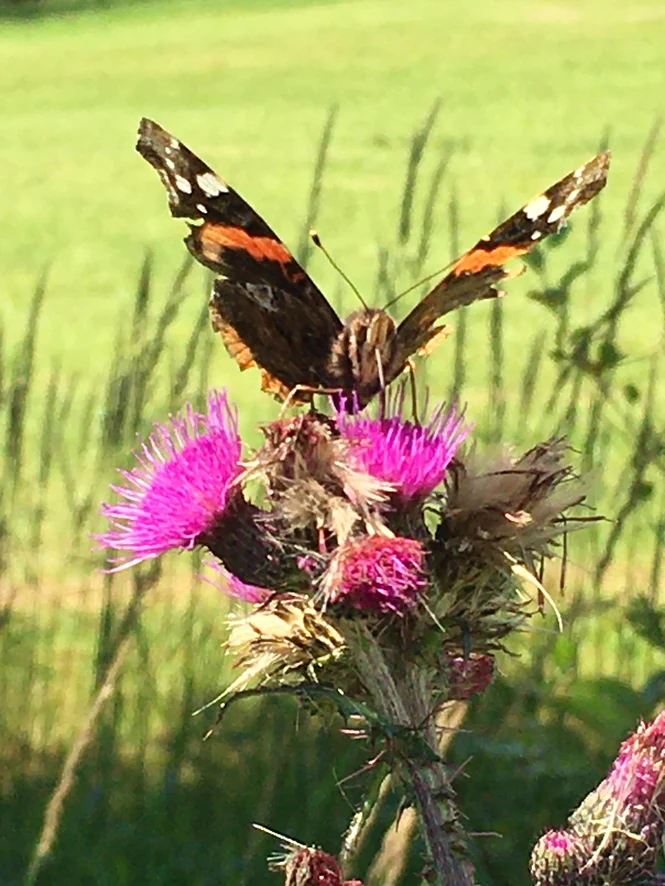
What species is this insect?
Vanessa atalanta
